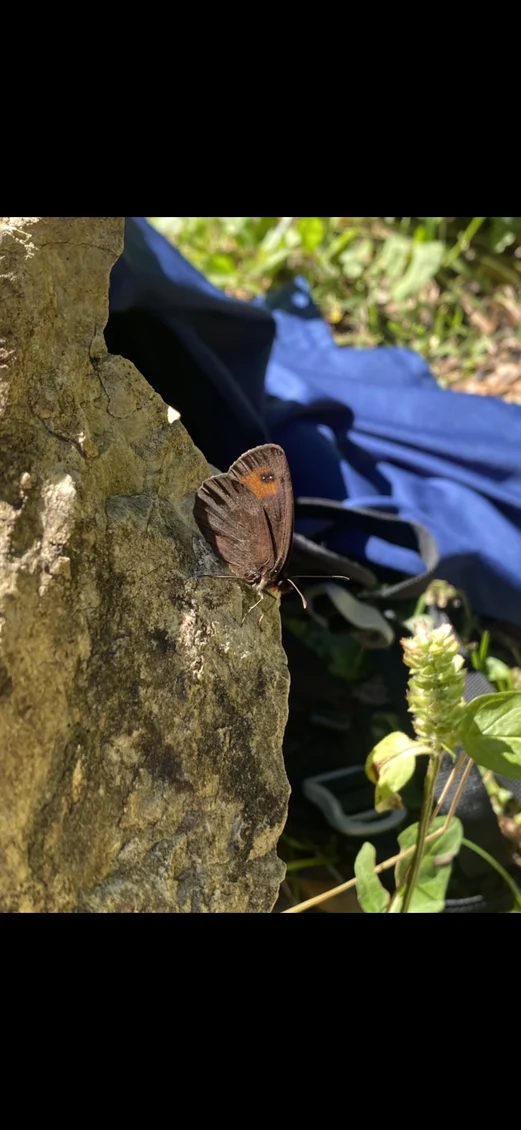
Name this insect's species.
Erebia aethiops
